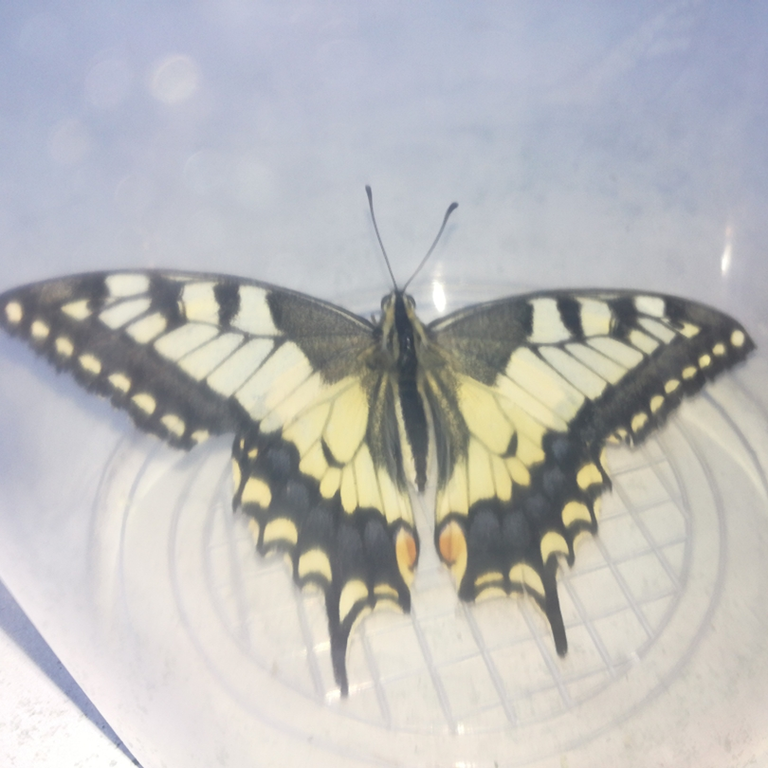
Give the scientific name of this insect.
Papilio machaon
